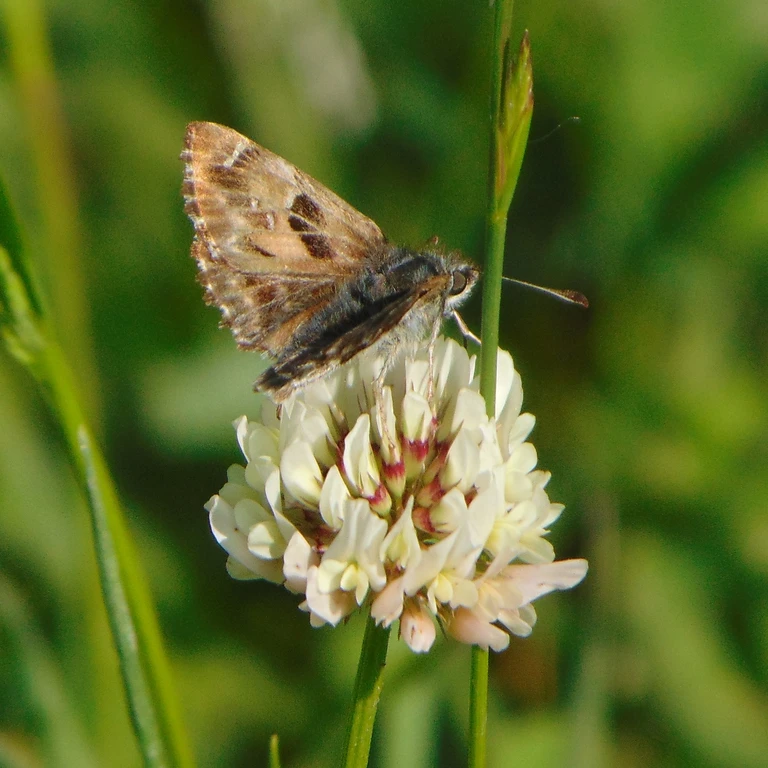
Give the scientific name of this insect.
Carcharodus alceae
